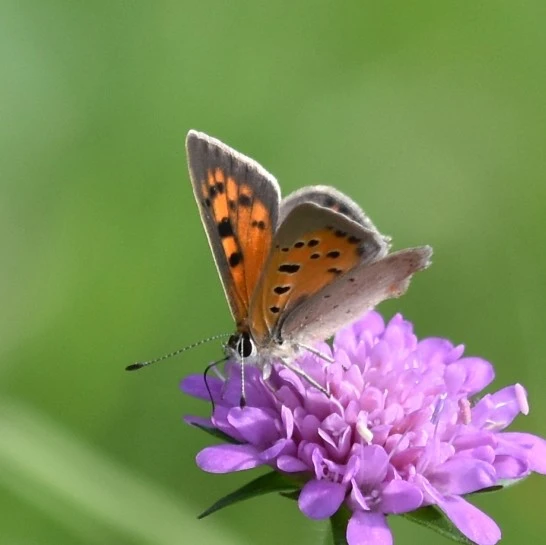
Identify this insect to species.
Lycaena phlaeas
